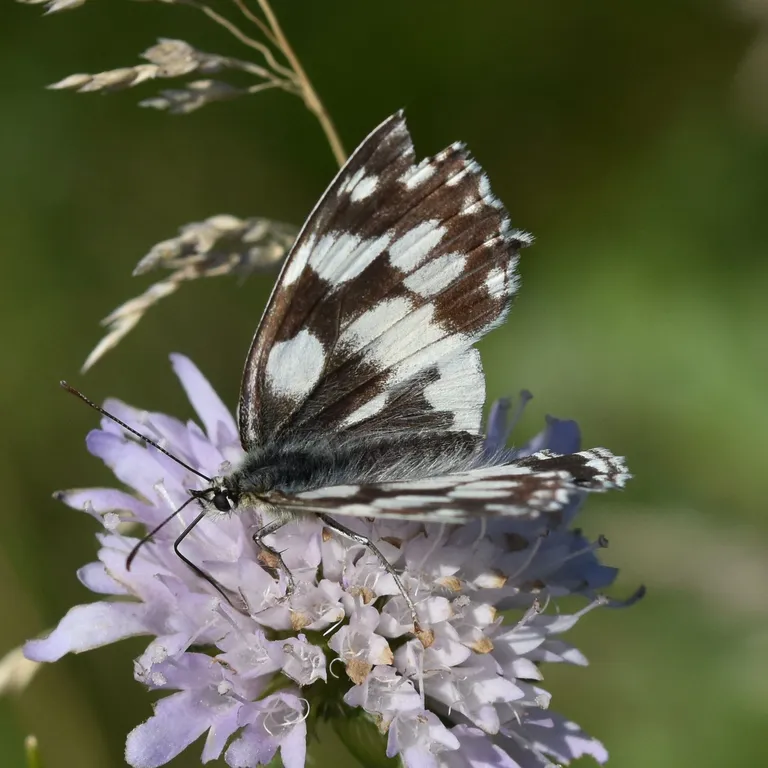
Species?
Melanargia galathea
